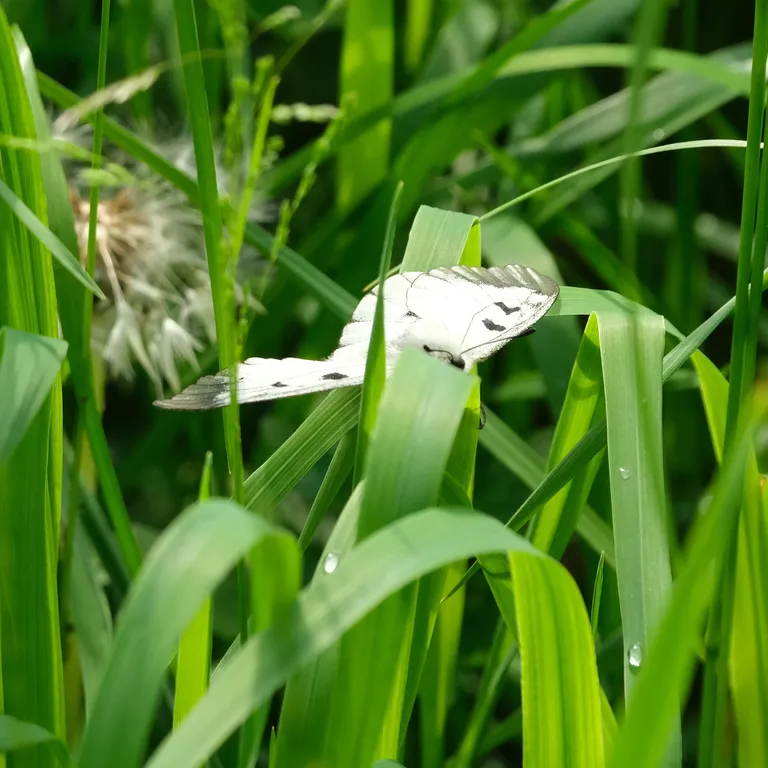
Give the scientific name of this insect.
Parnassius mnemosyne
